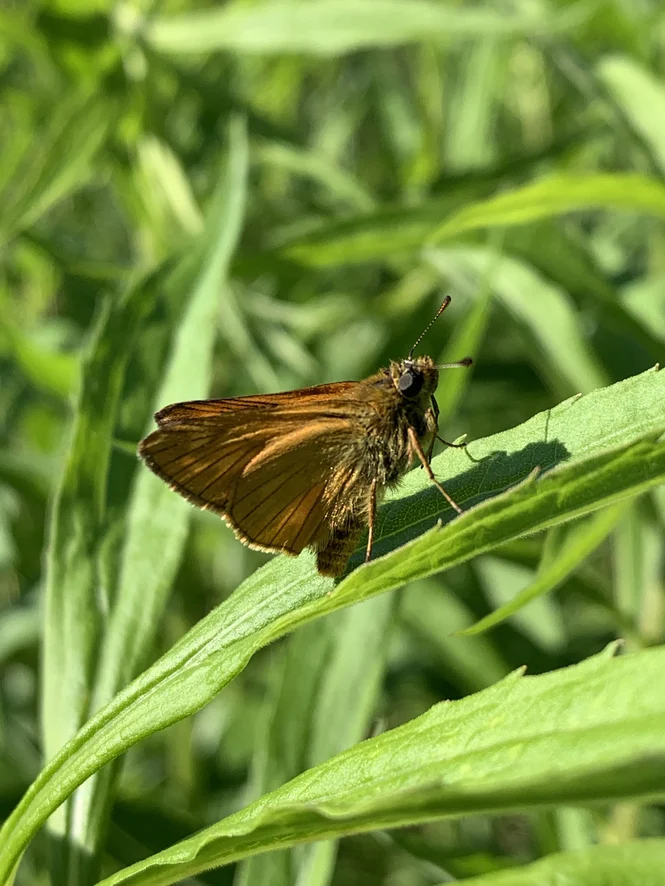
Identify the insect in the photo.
Ochlodes sylvanus (also Ochlodes venata)
